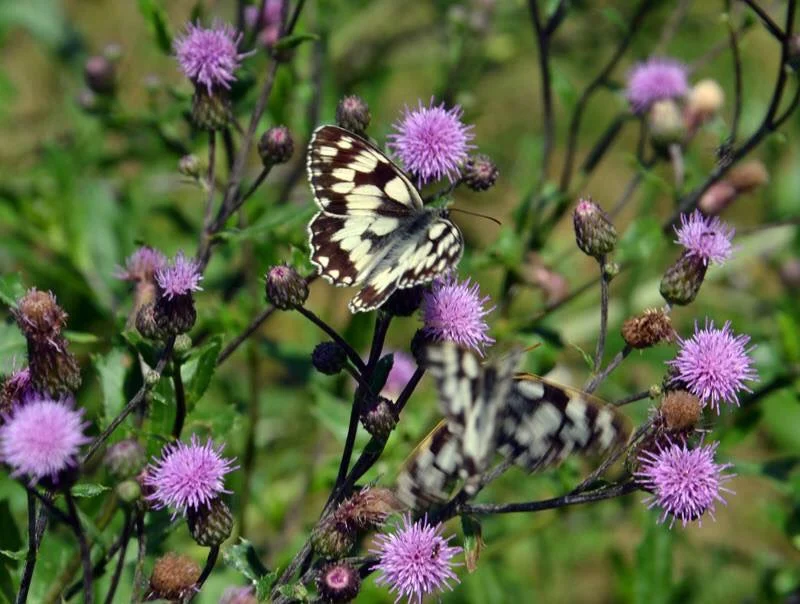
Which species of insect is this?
Melanargia galathea
